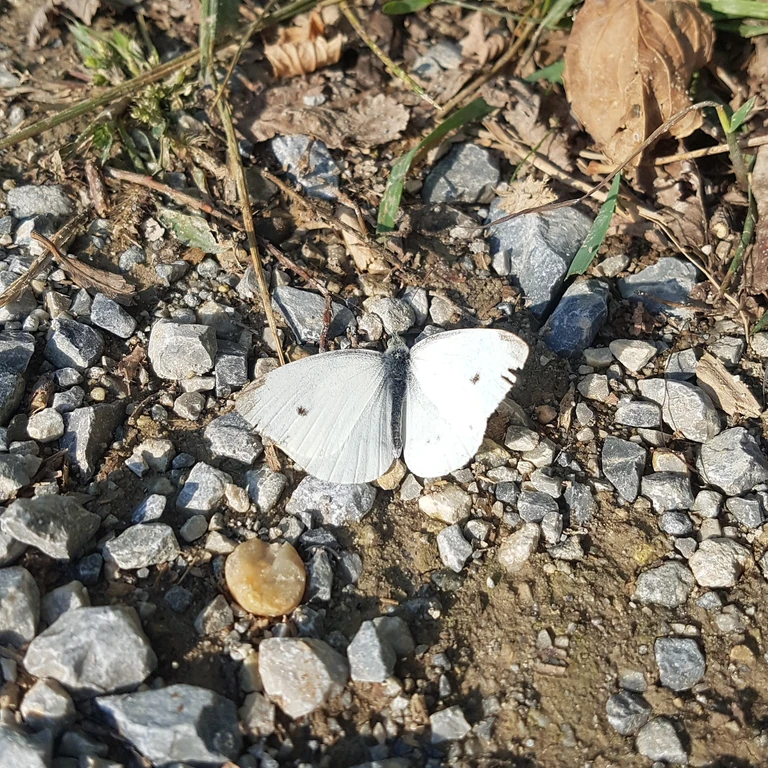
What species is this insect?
Pieris rapae
